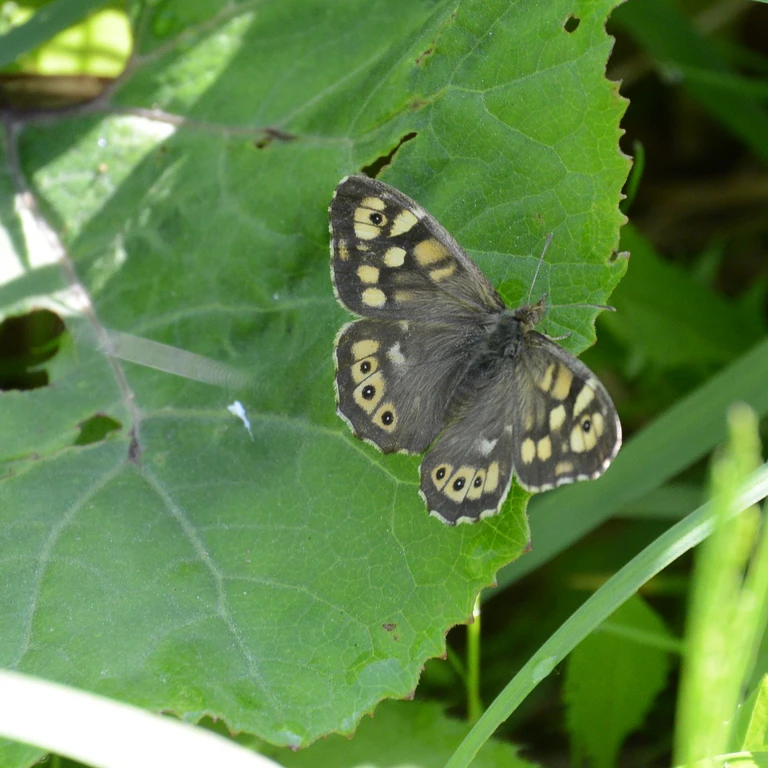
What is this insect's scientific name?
Pararge aegeria
